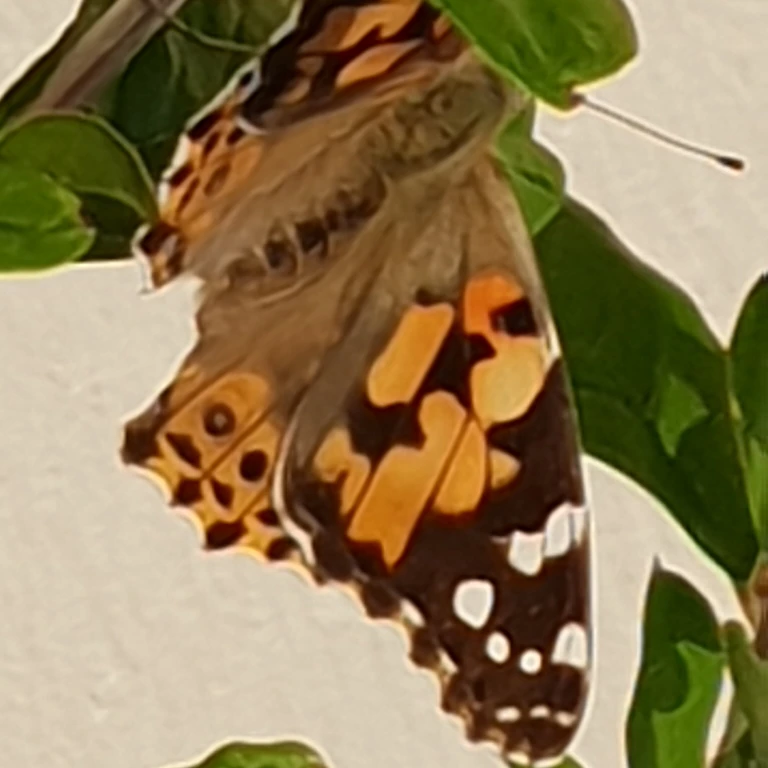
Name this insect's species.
Vanessa cardui
